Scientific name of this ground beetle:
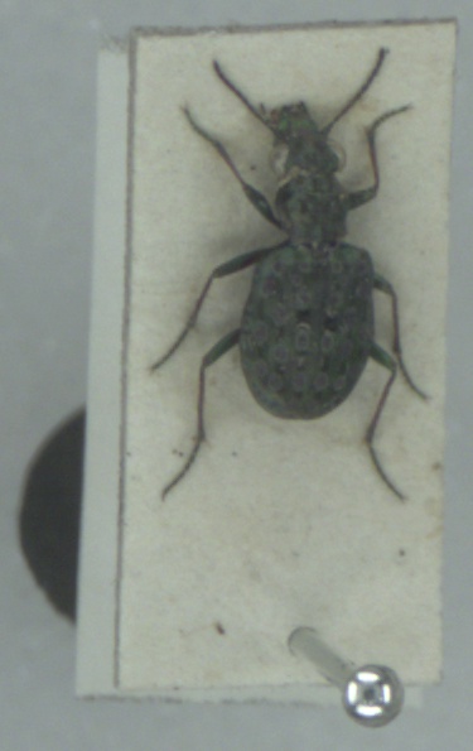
Elaphrus riparius
